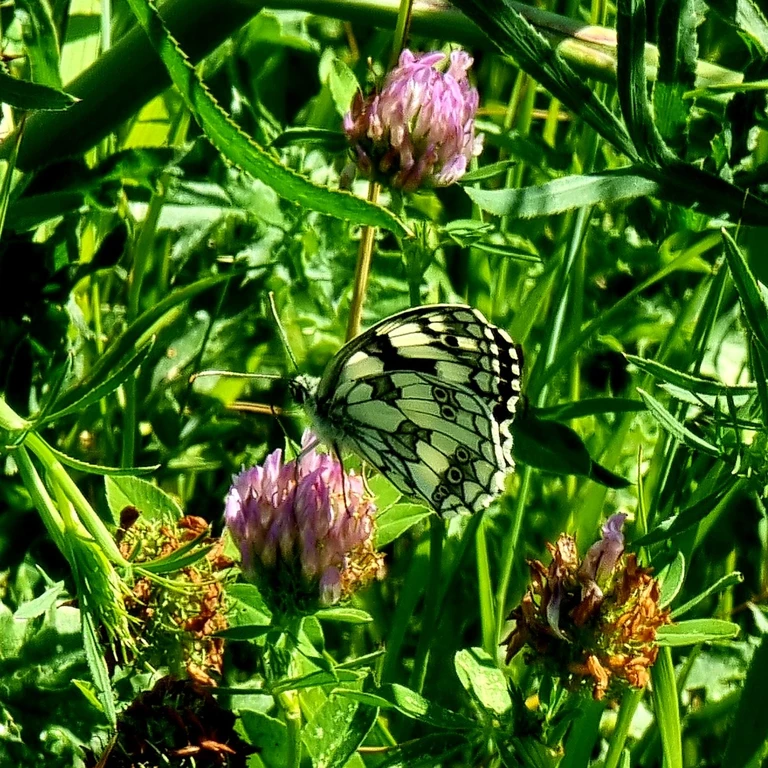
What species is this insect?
Melanargia galathea
